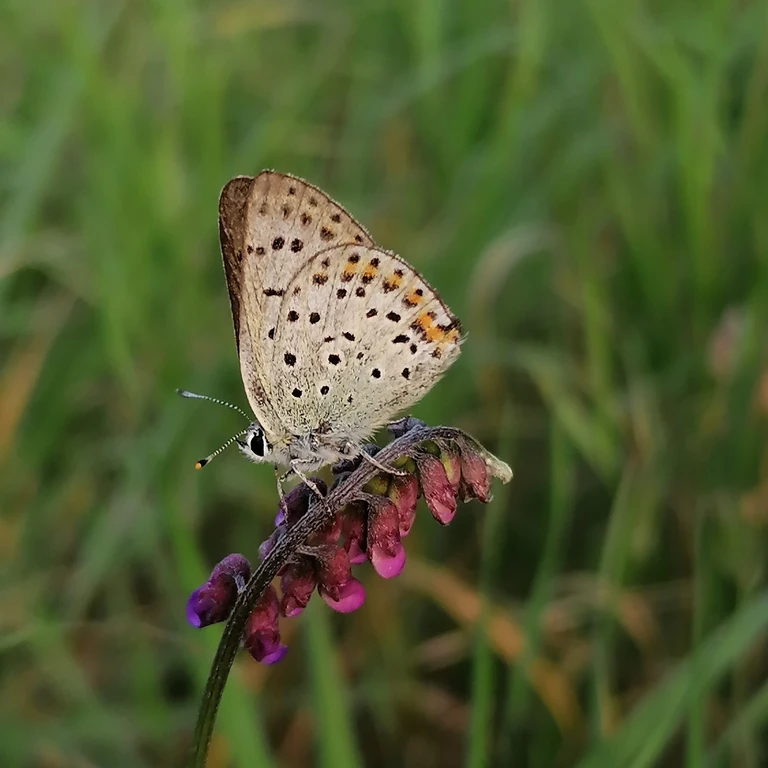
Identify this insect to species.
Lycaena tityrus (also Loweia tityrus)
